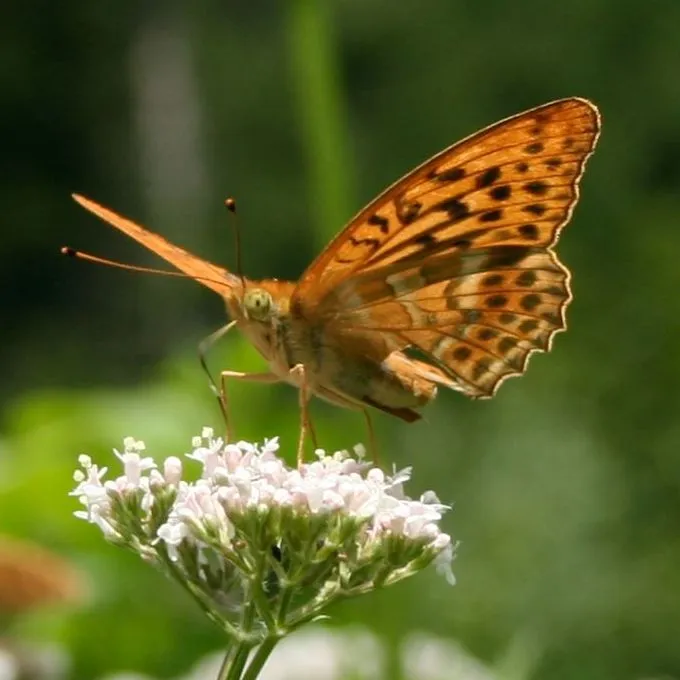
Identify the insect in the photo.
Argynnis paphia
